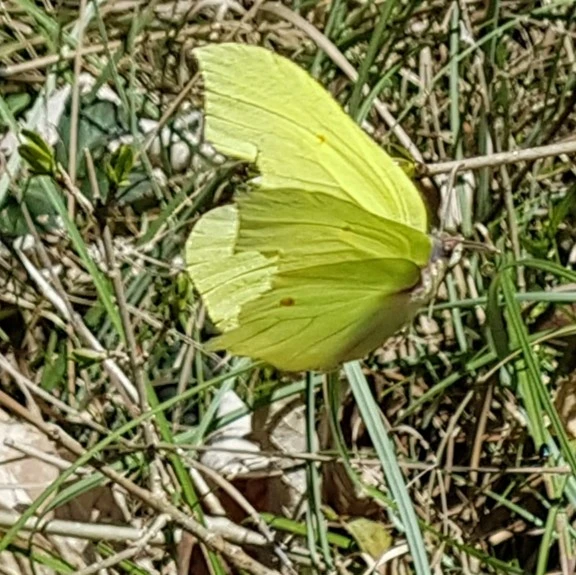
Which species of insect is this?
Gonepteryx rhamni
